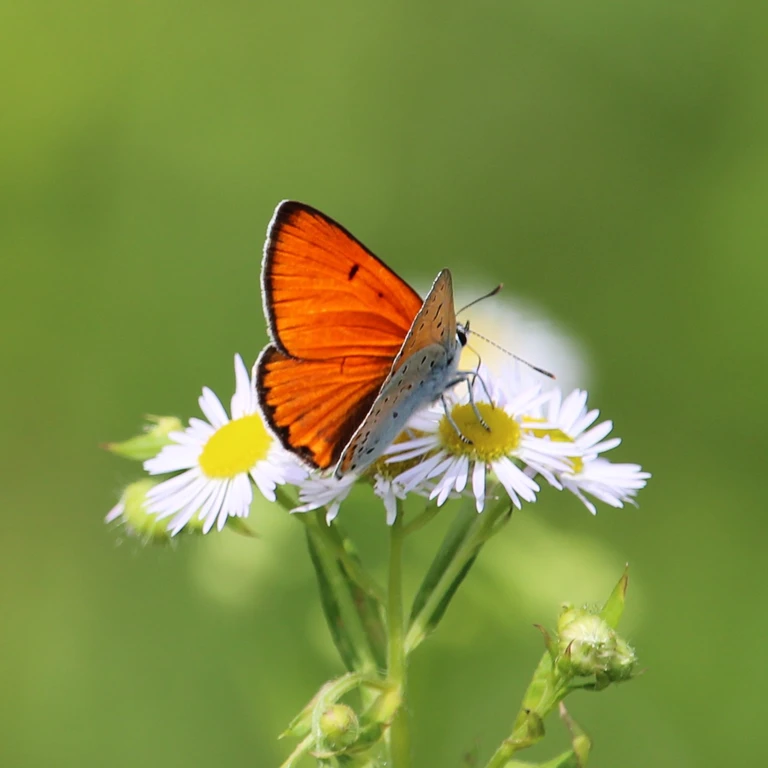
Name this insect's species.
Lycaena dispar
